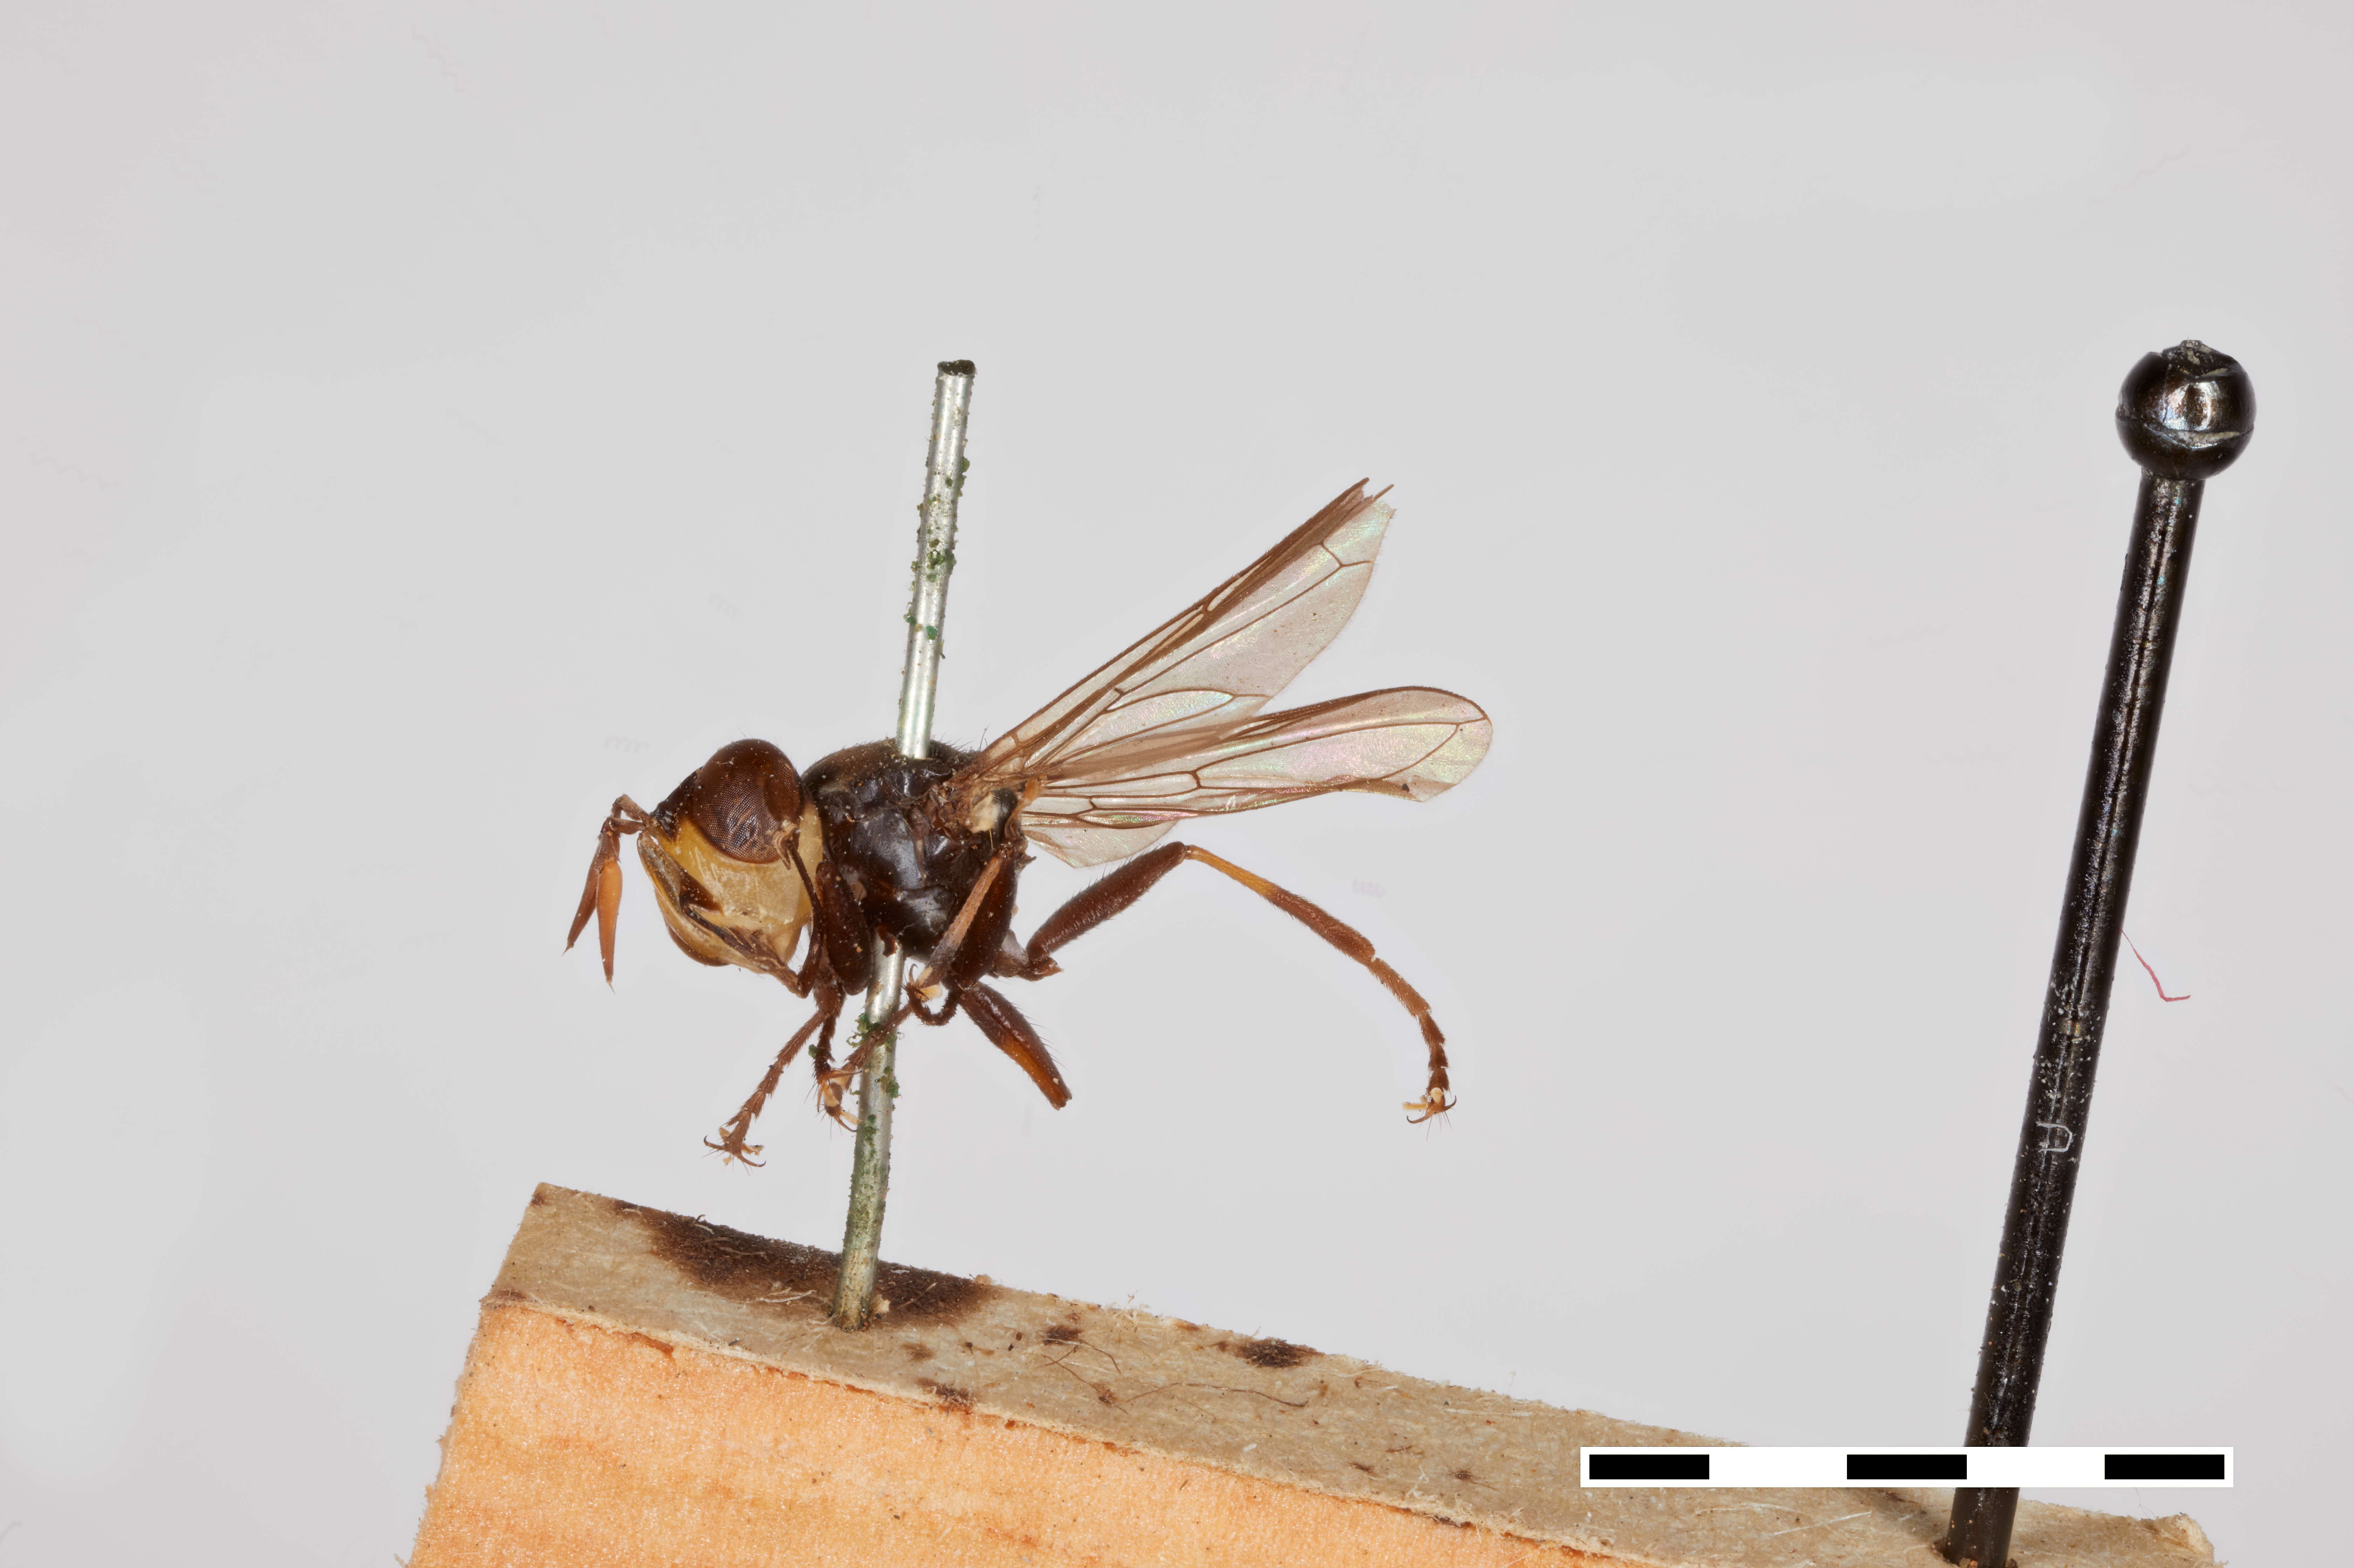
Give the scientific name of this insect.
Microconops ater
